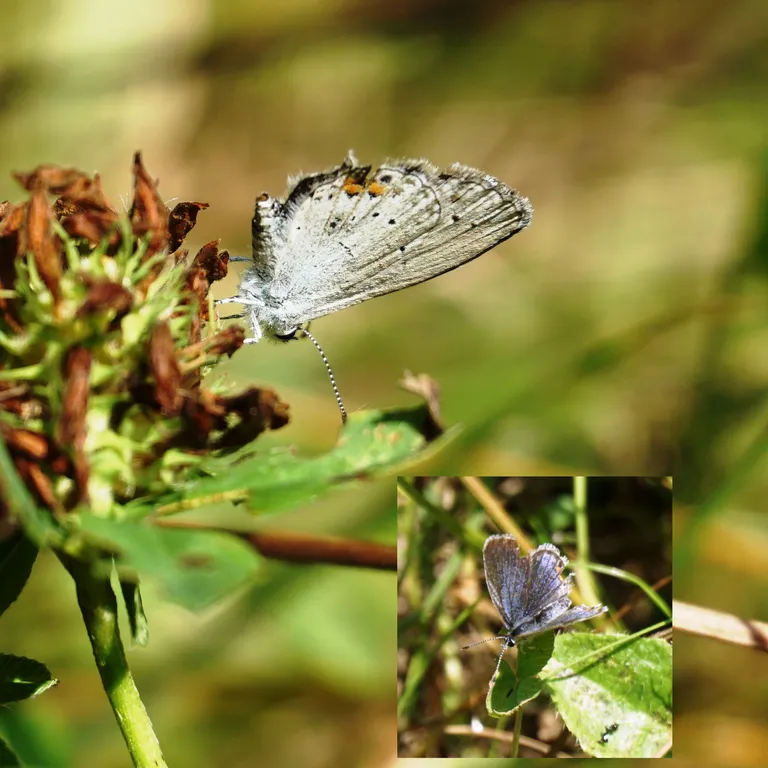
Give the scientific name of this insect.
Cupido argiades (also Elkalyce argiades)
